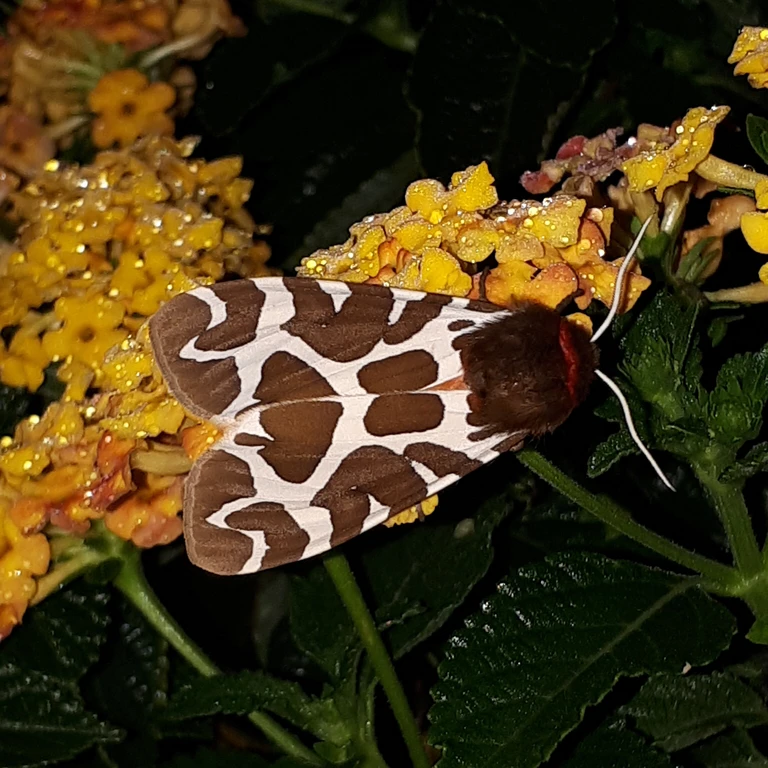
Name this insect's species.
Arctia caja
